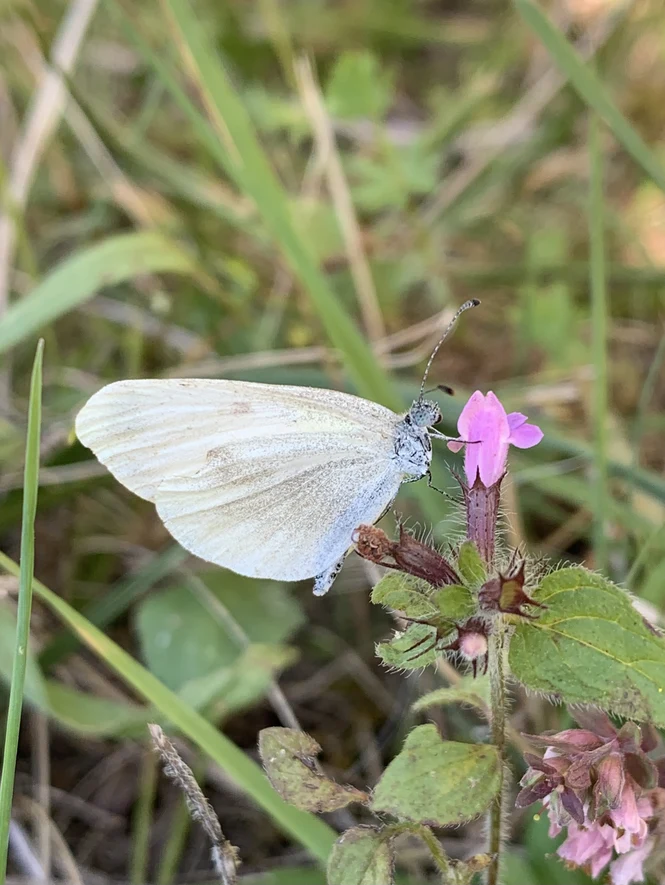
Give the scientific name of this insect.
Leptidea sinapis/juvernica
